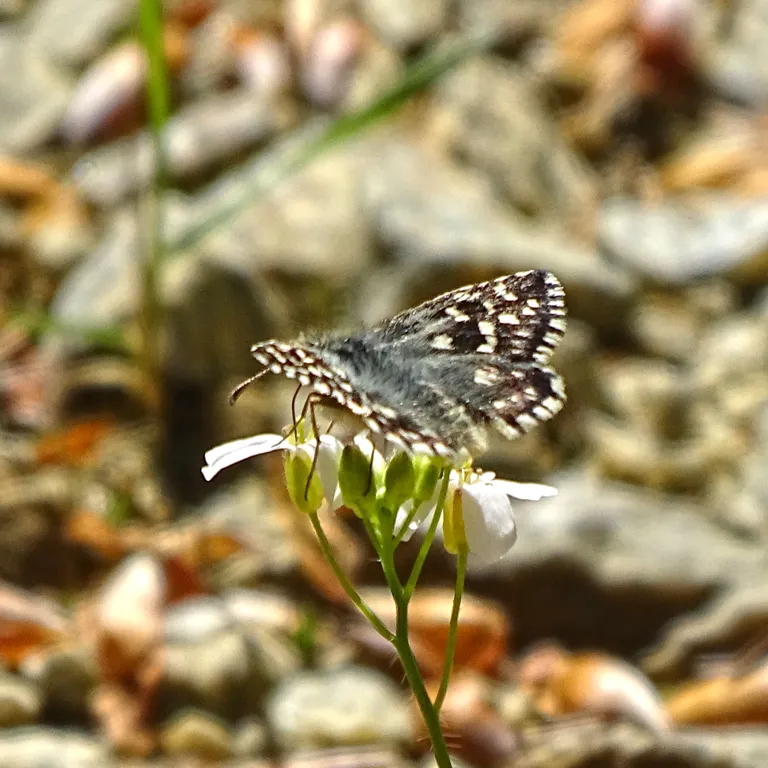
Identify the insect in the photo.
Pyrgus malvae
